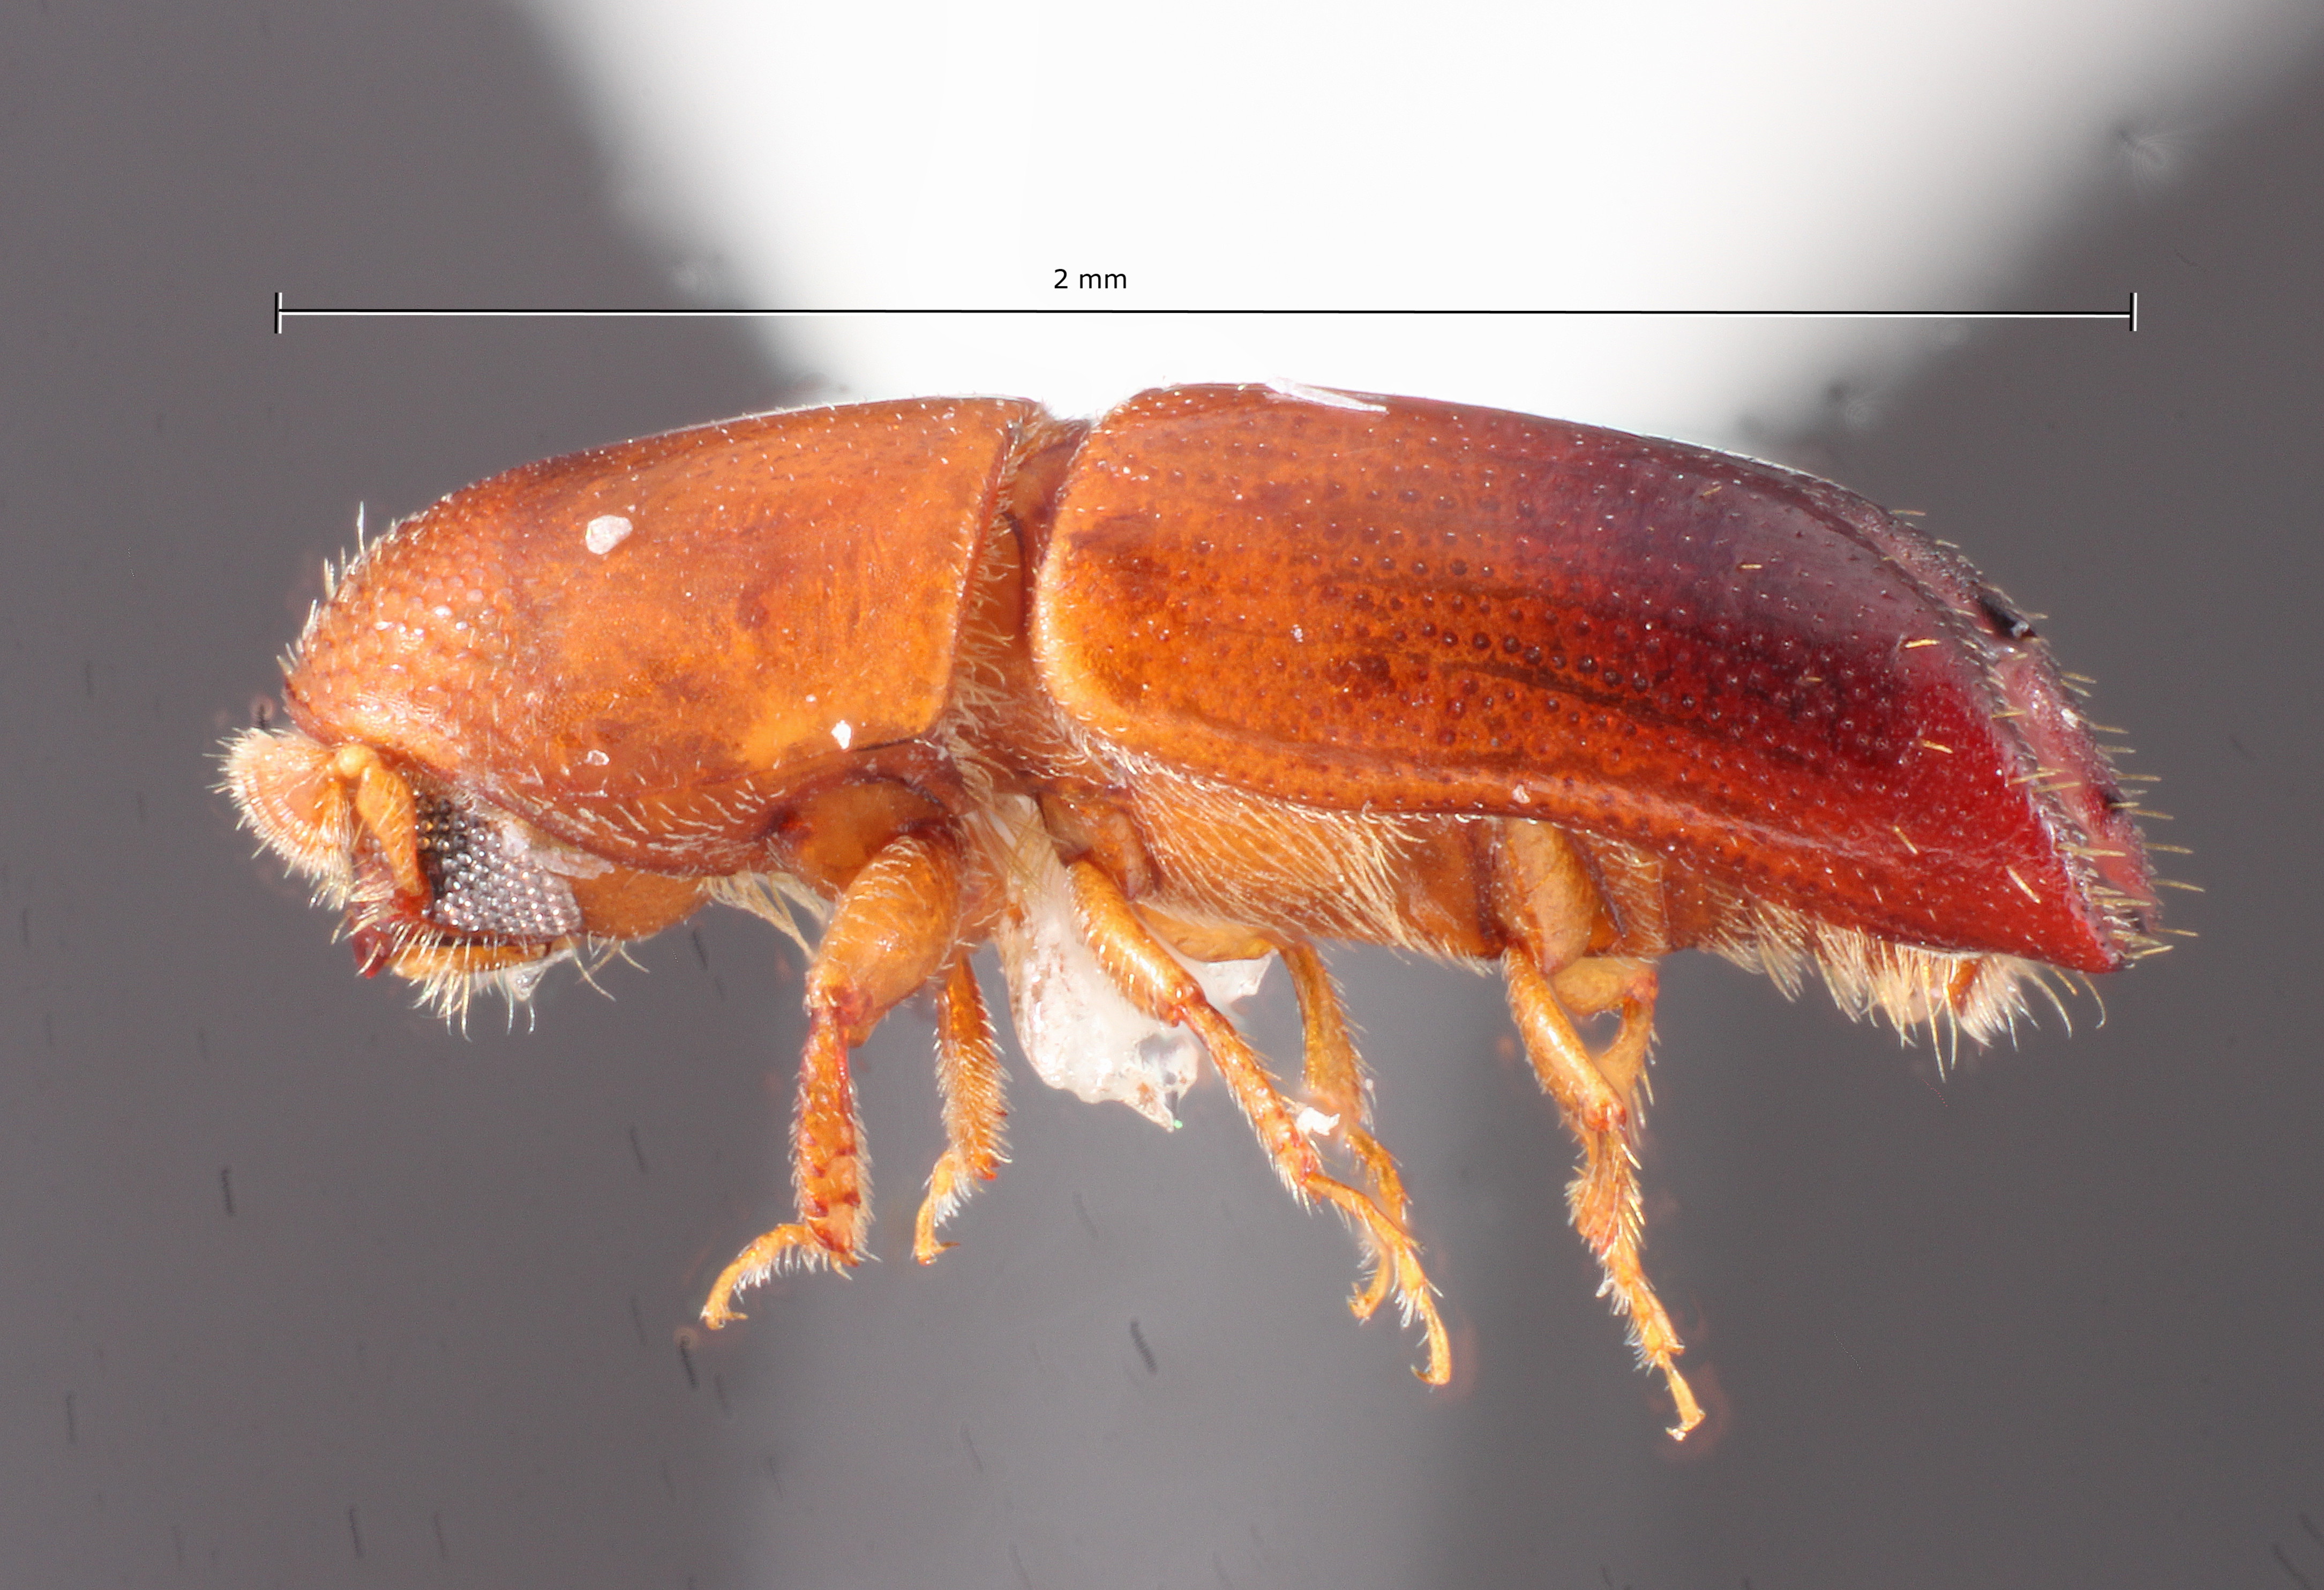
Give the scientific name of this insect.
Monarthrum dimidiatum
